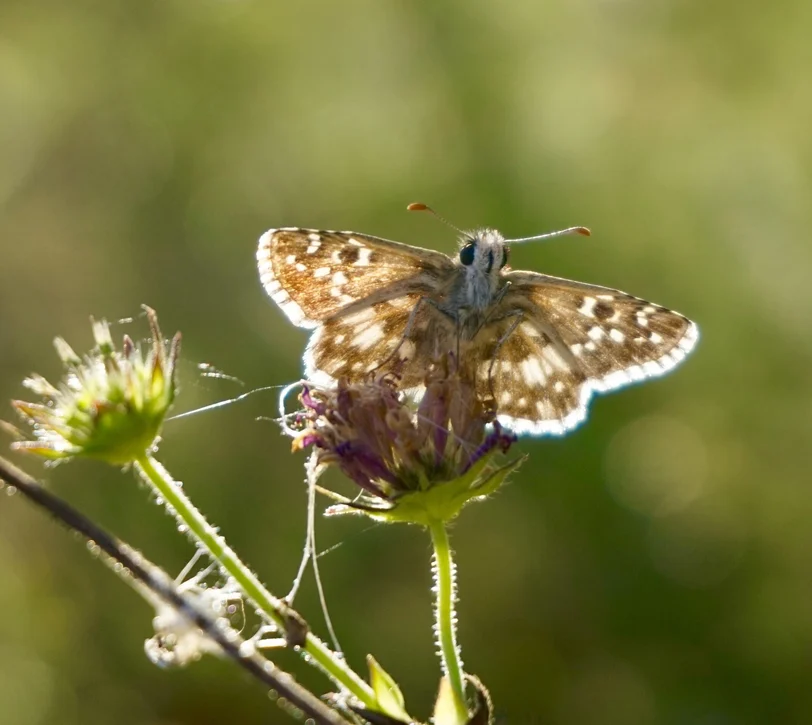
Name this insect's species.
Pyrgus armoricanus
